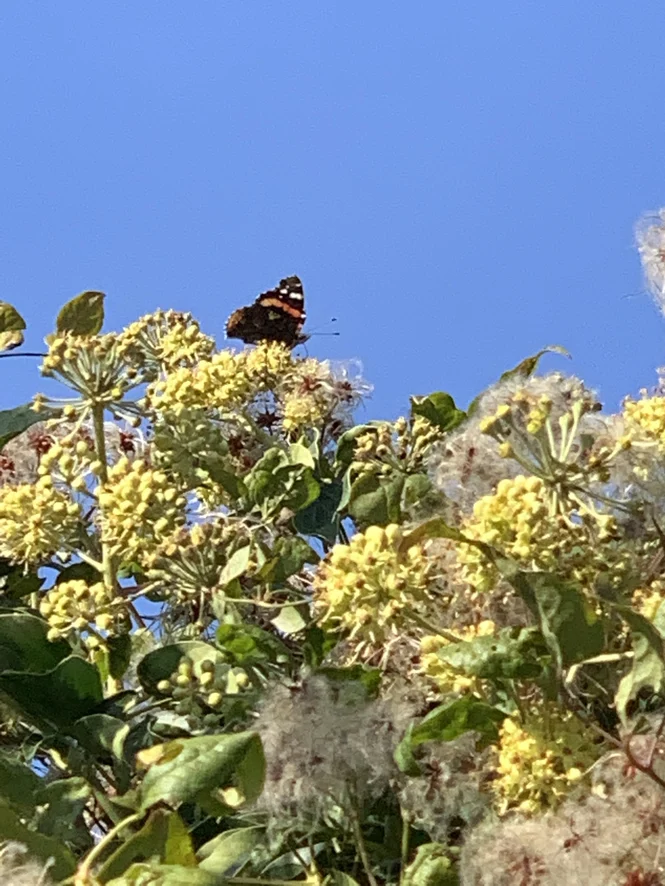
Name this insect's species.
Vanessa atalanta
